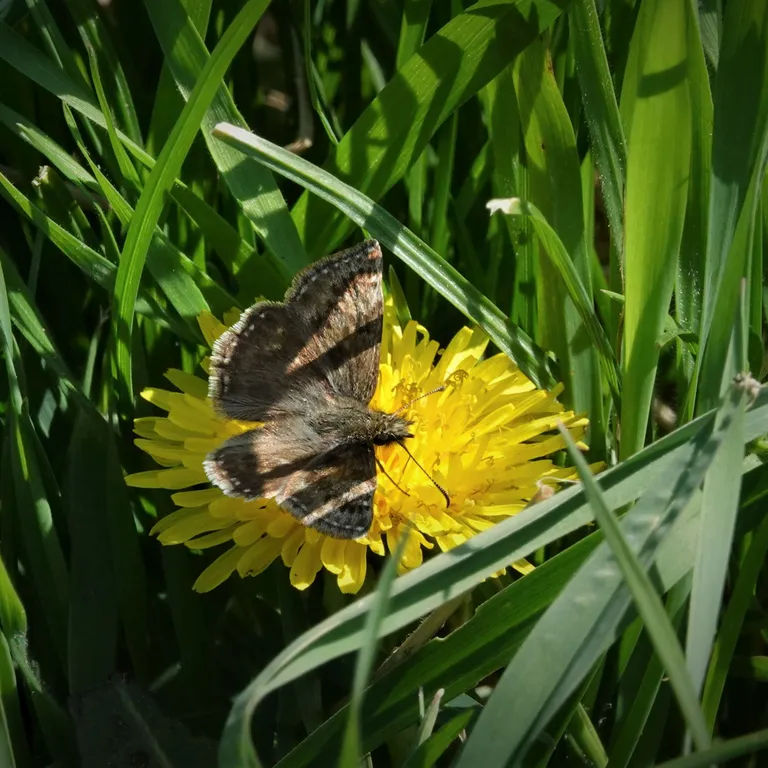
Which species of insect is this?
Erynnis tages
